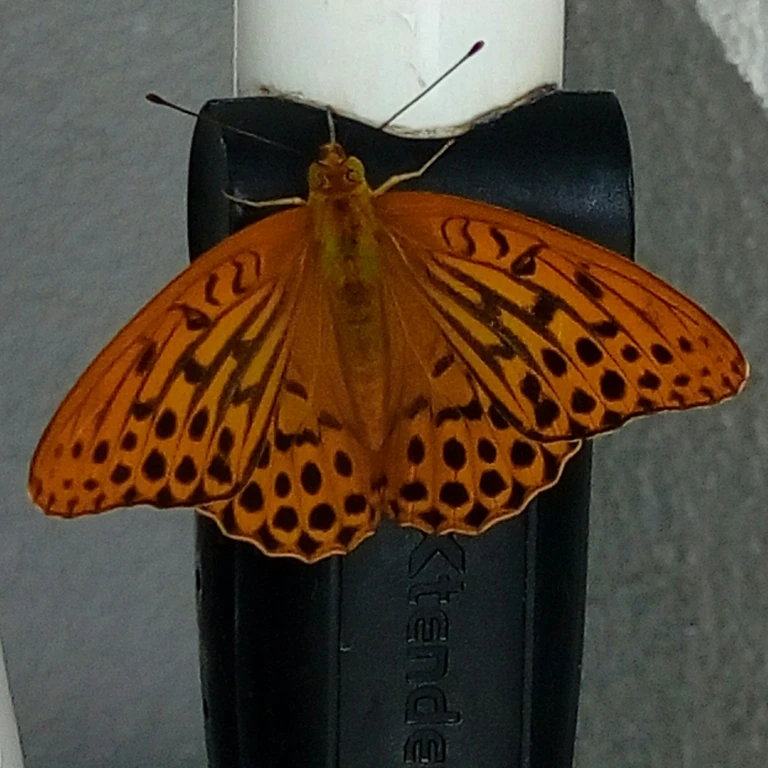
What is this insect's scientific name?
Argynnis paphia
